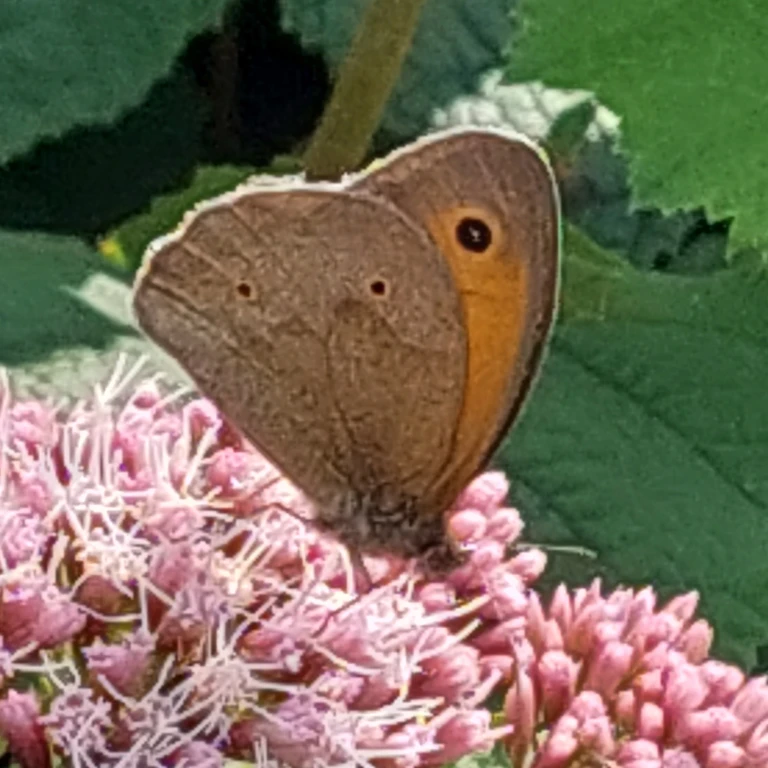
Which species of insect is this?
Maniola jurtina
